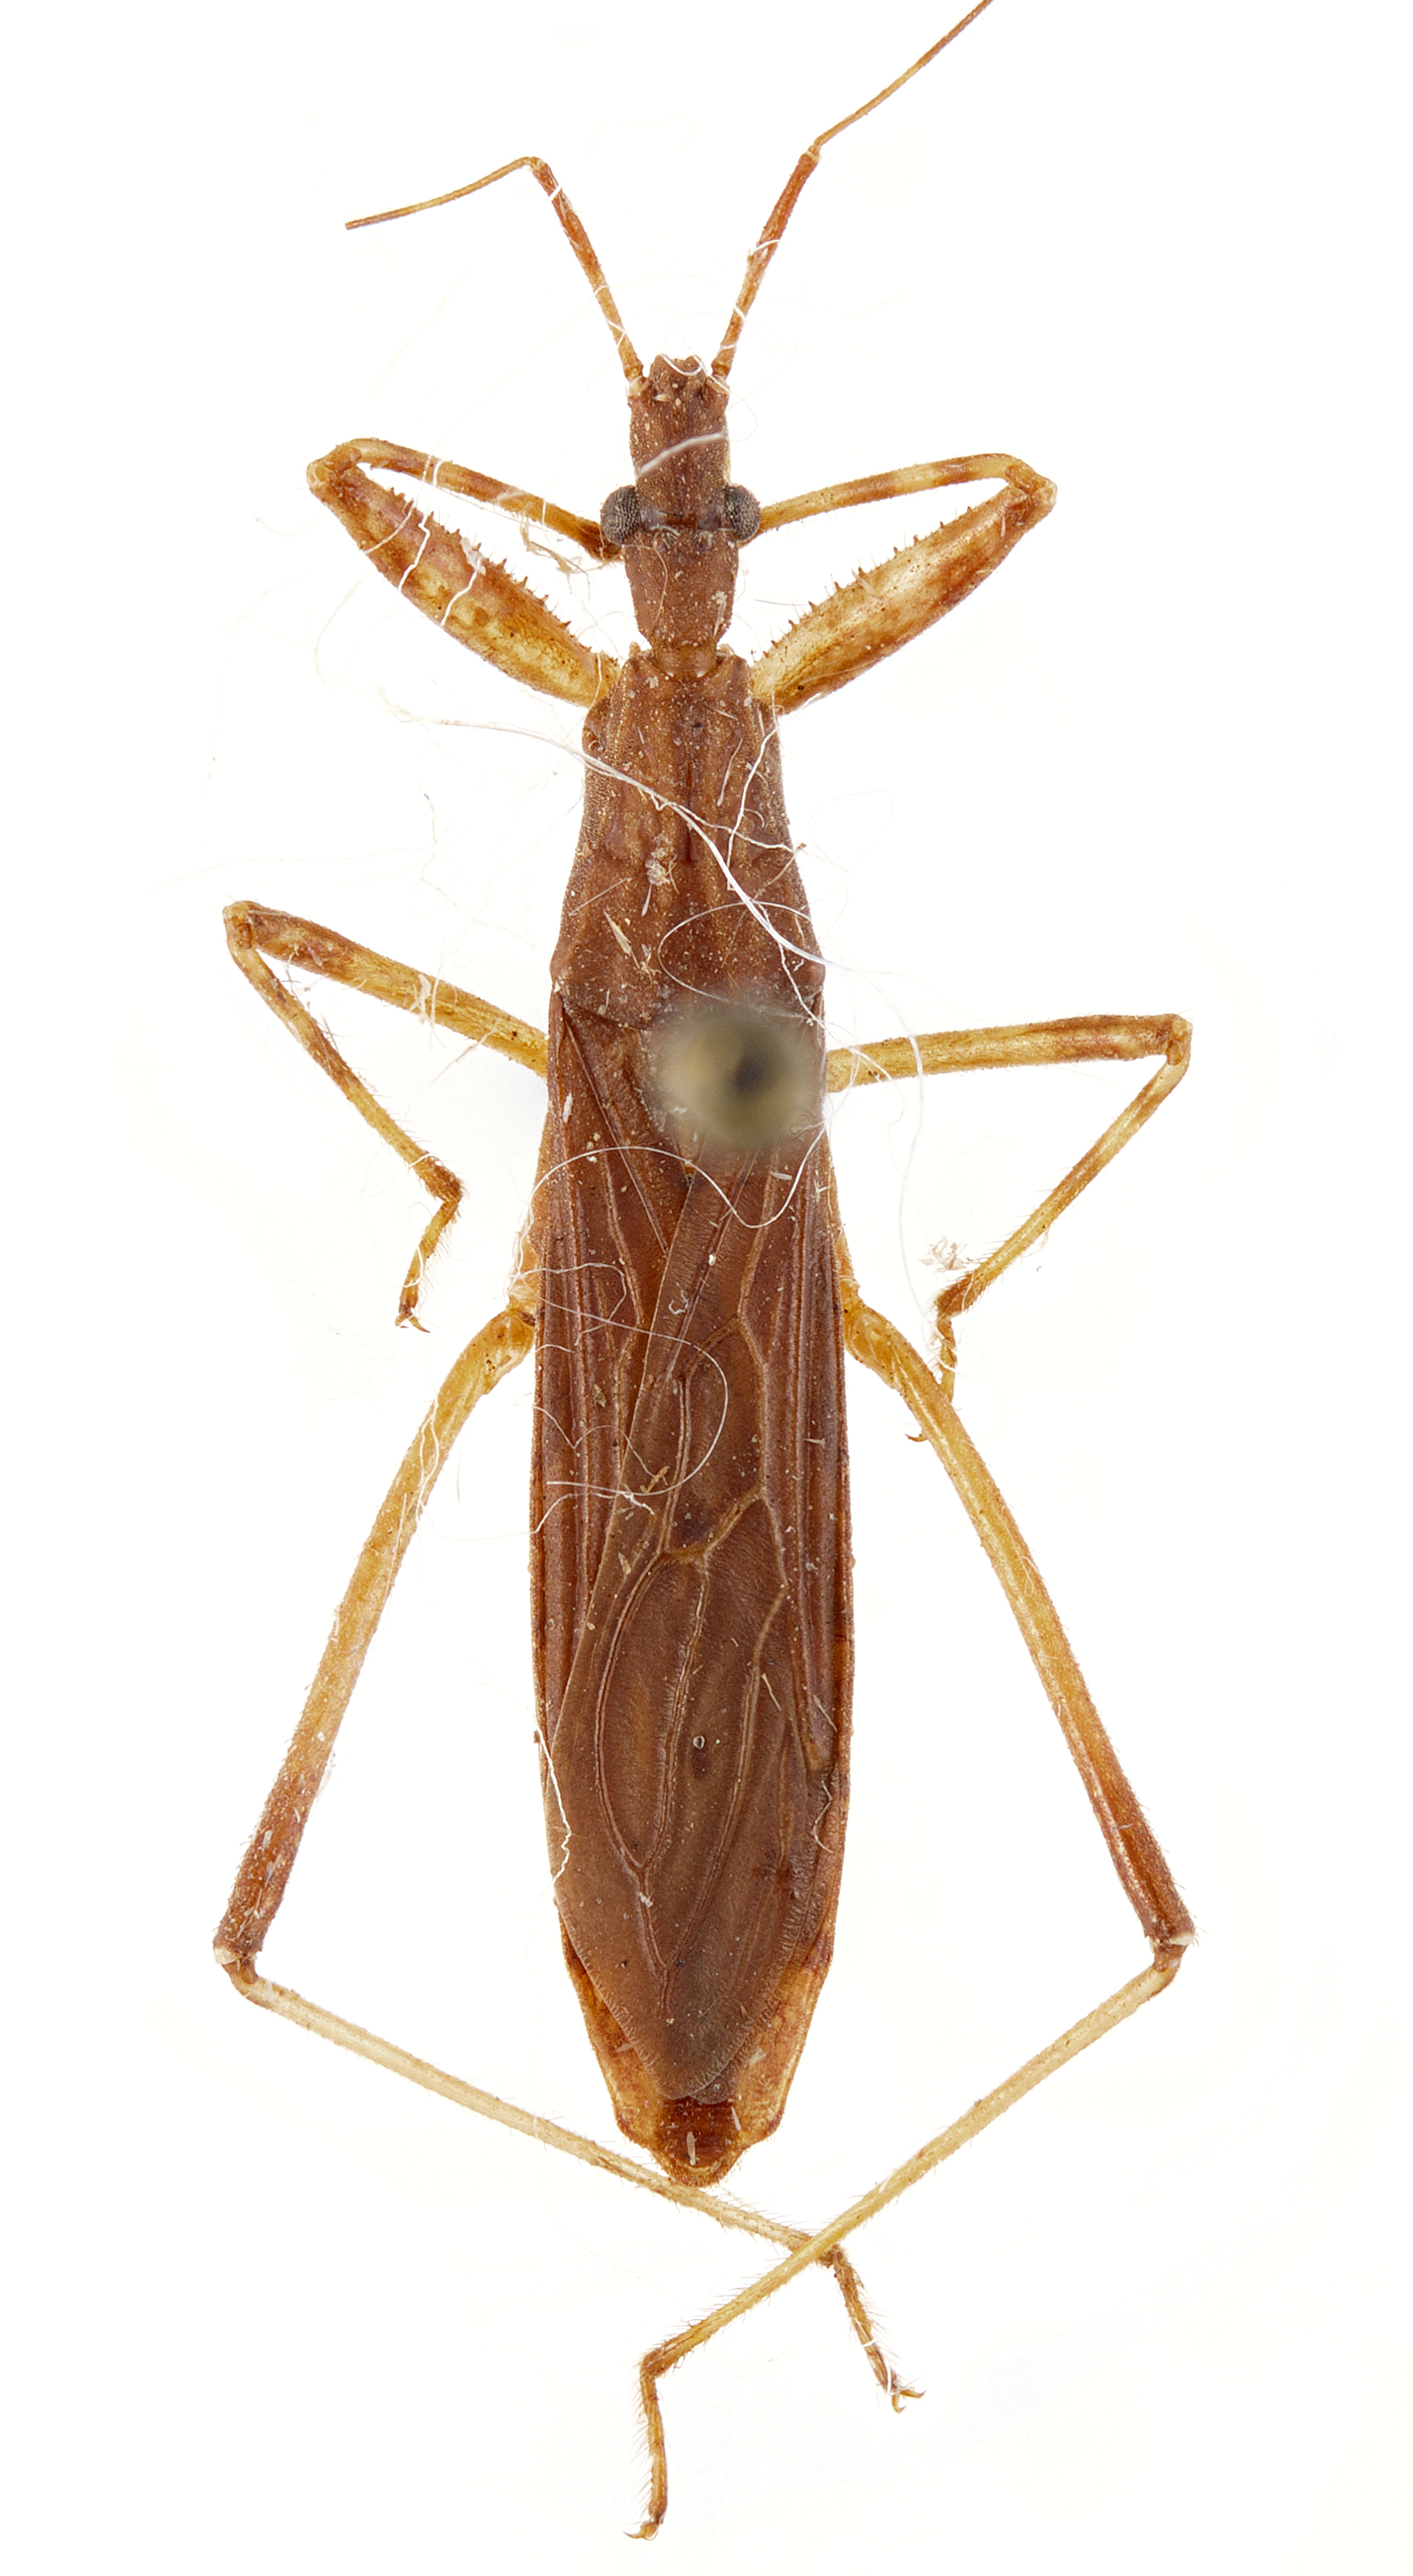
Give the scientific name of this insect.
Pnohirmus xanthophasma
